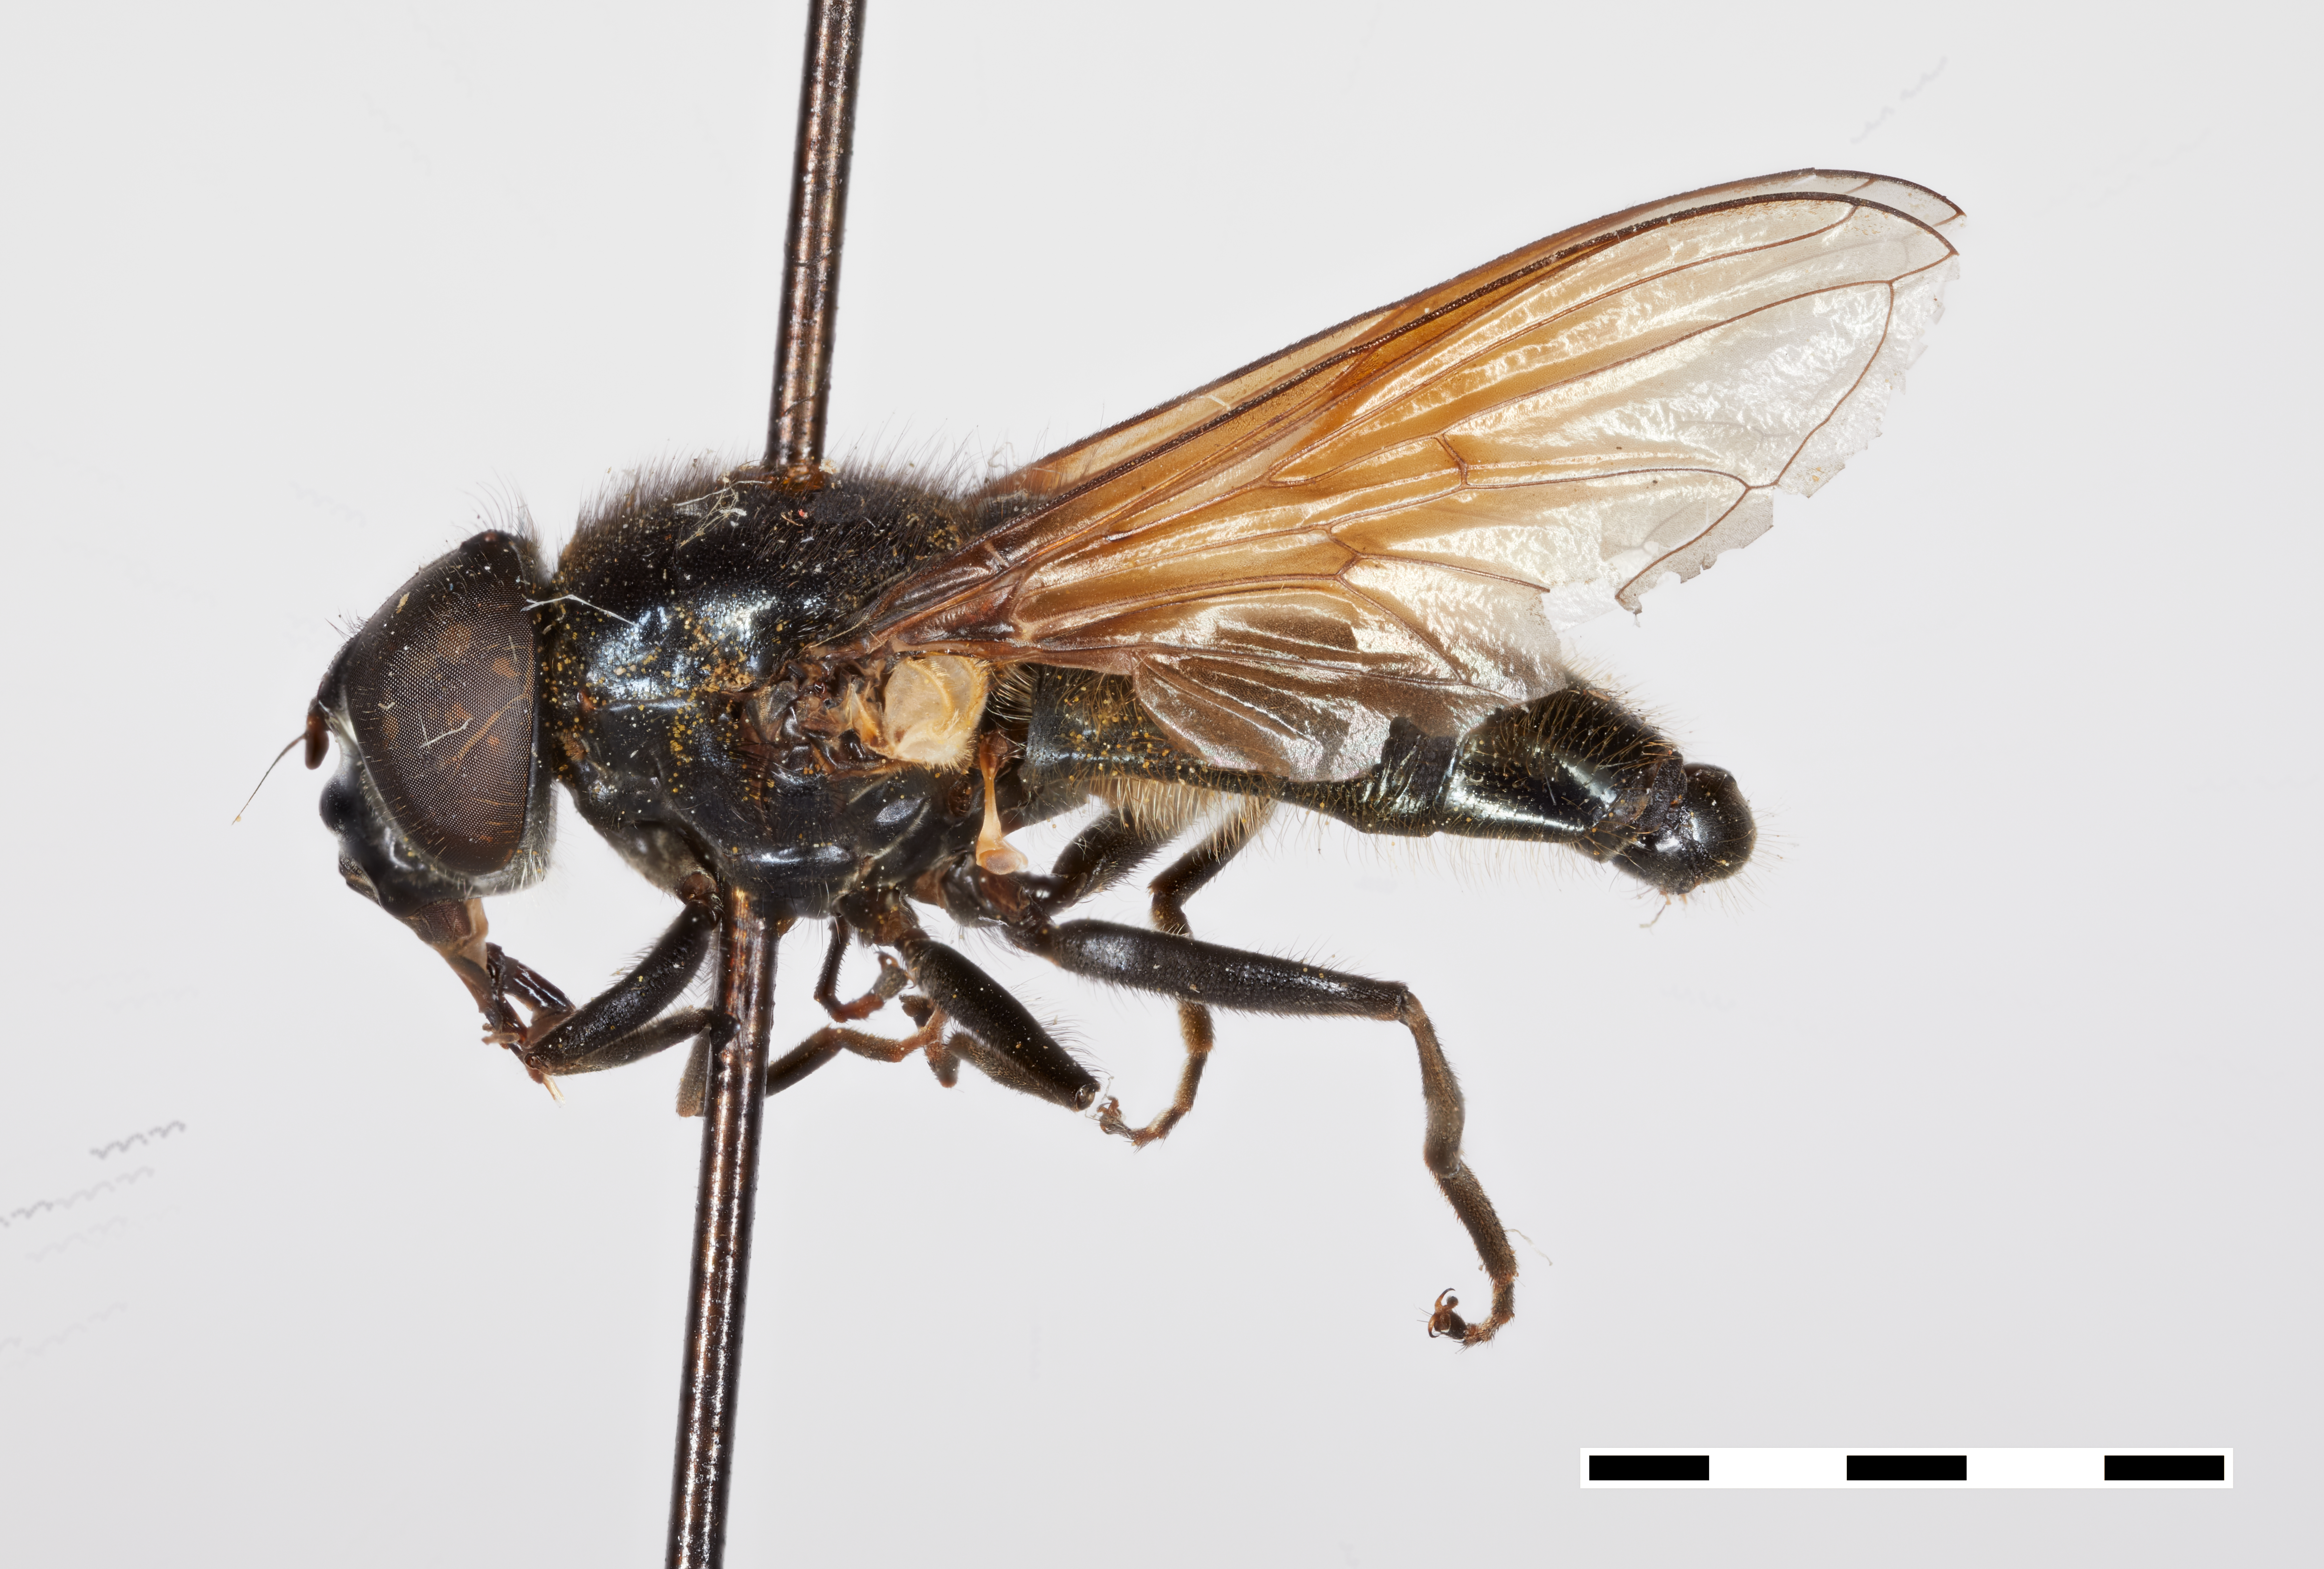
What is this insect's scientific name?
Chilosia hiawatha
